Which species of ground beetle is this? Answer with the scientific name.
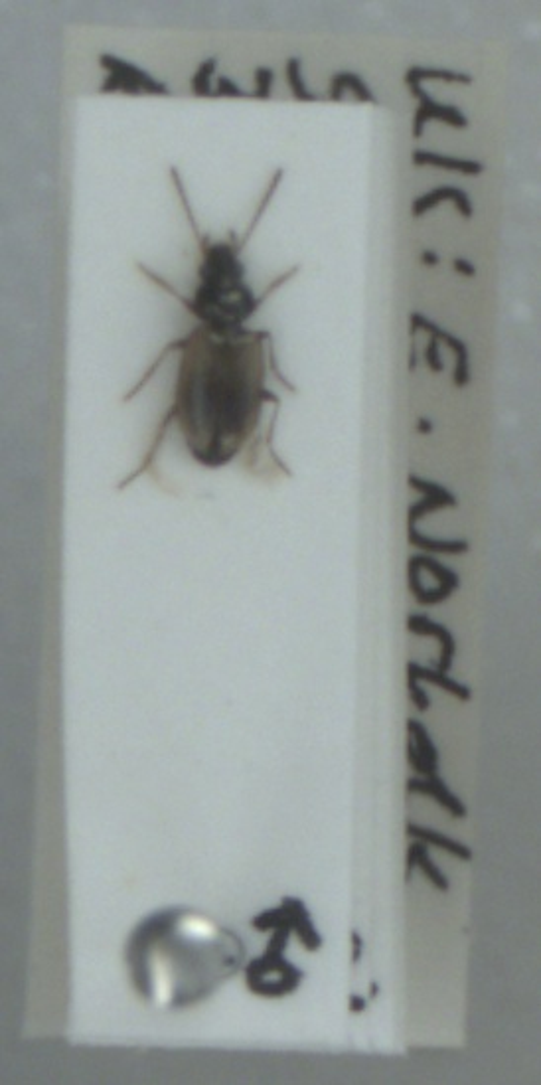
Bembidion ephippium
